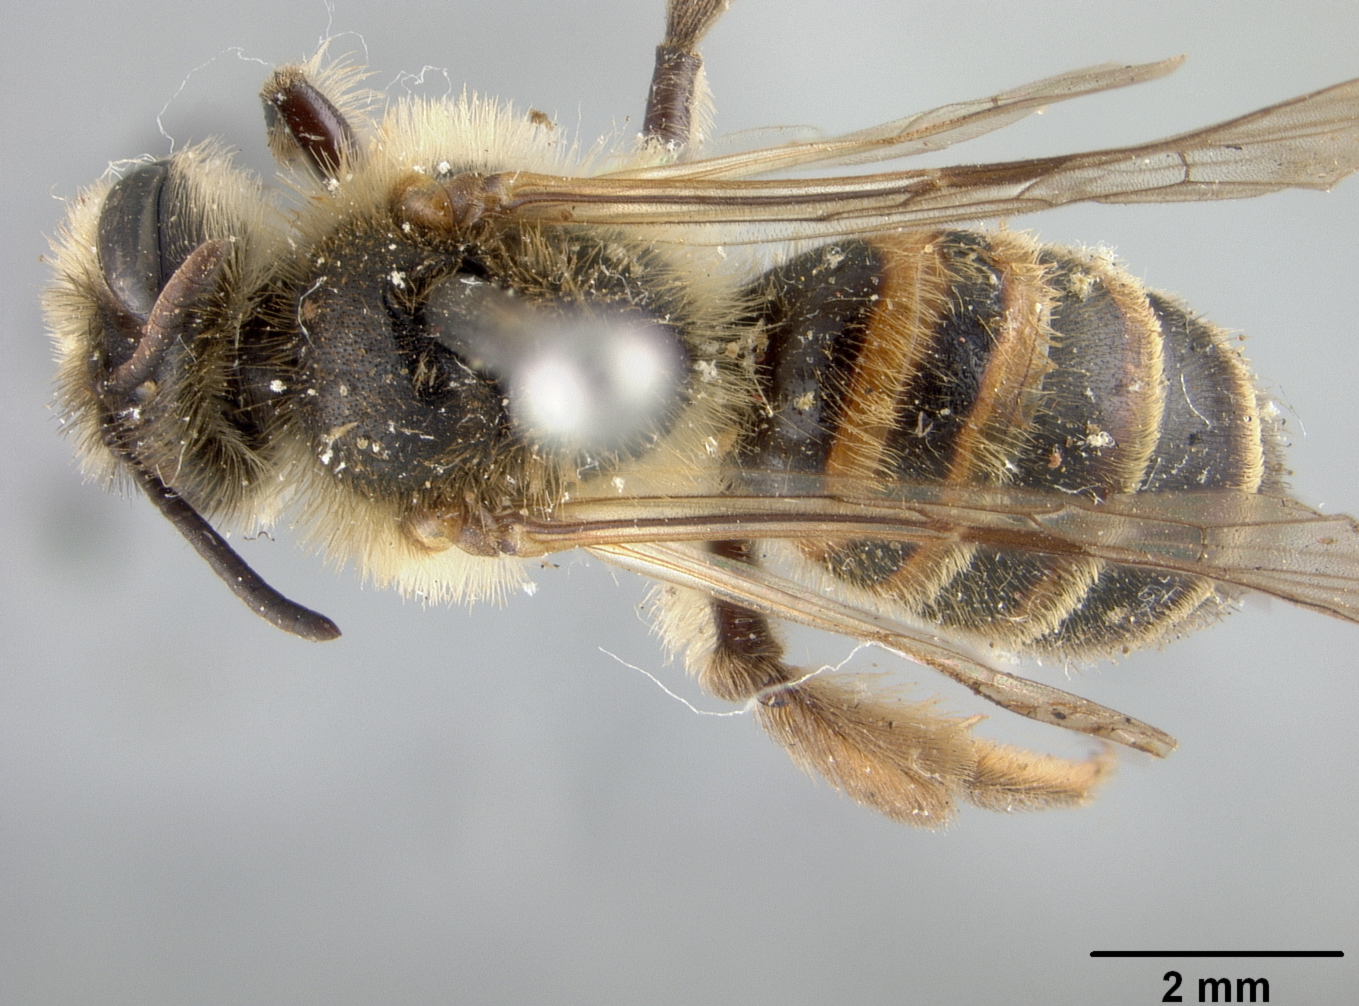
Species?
Andrena murreensis
